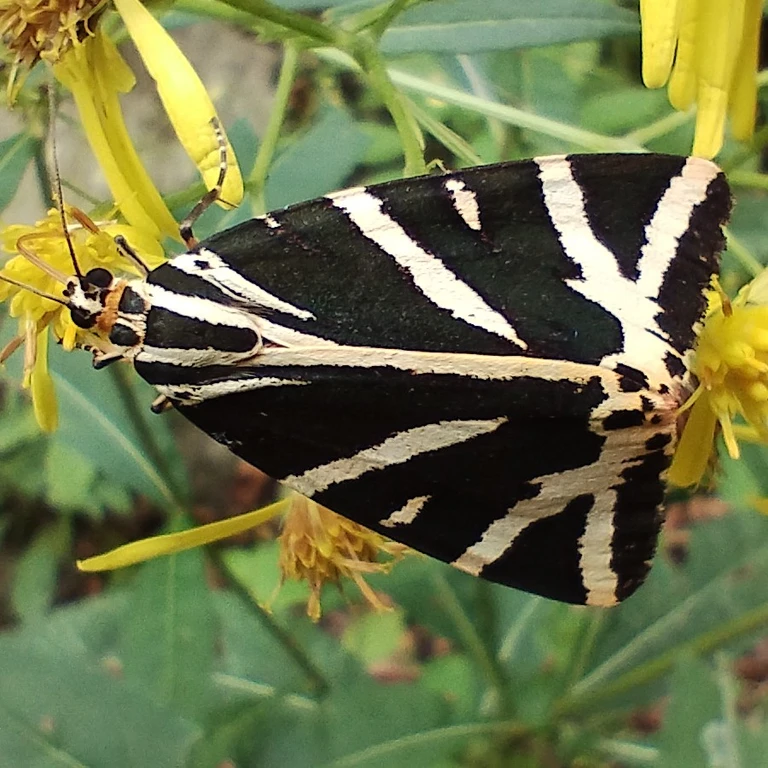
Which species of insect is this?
Euplagia quadripunctaria
